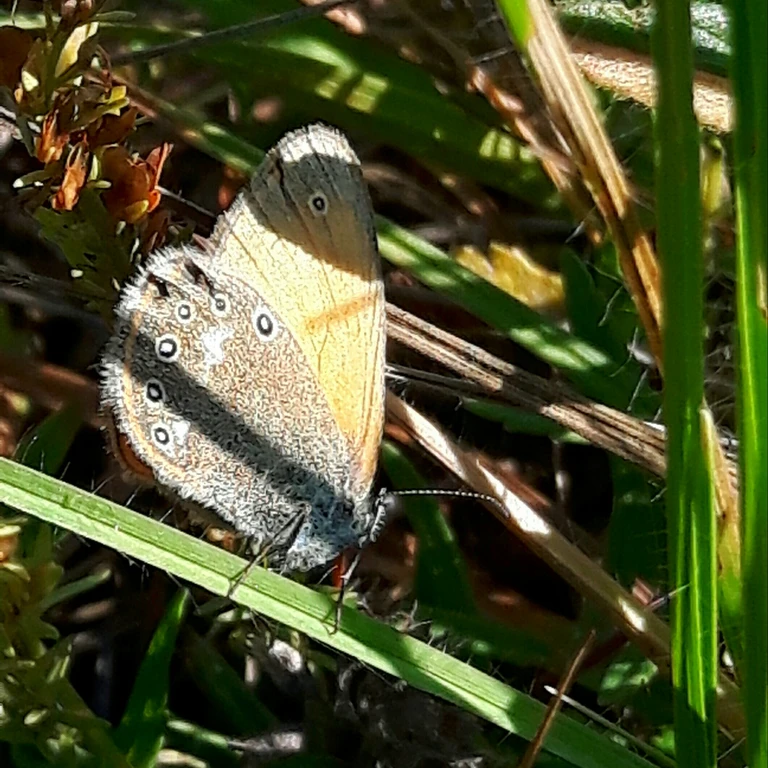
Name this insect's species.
Coenonympha glycerion (also Coenonympha iphis)
